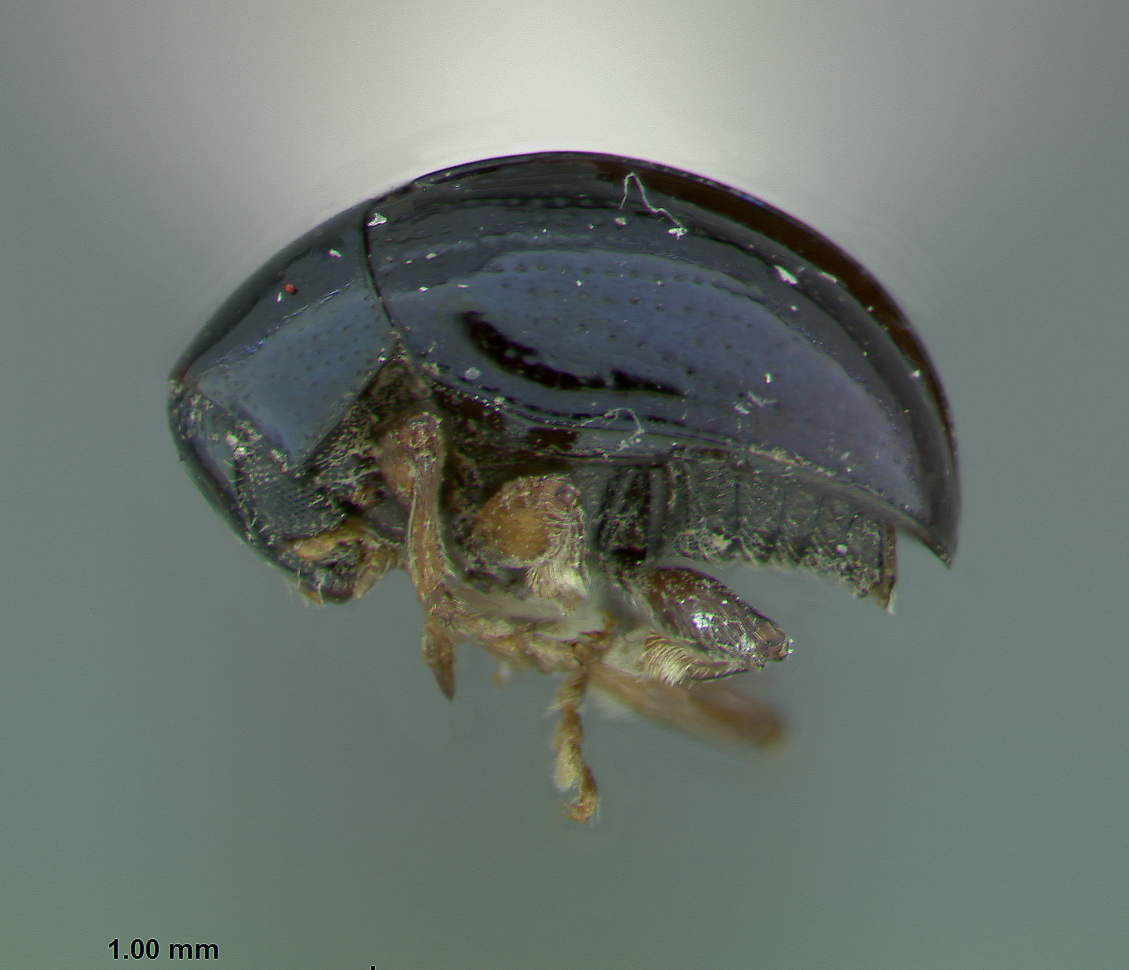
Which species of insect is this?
Nodina liui
